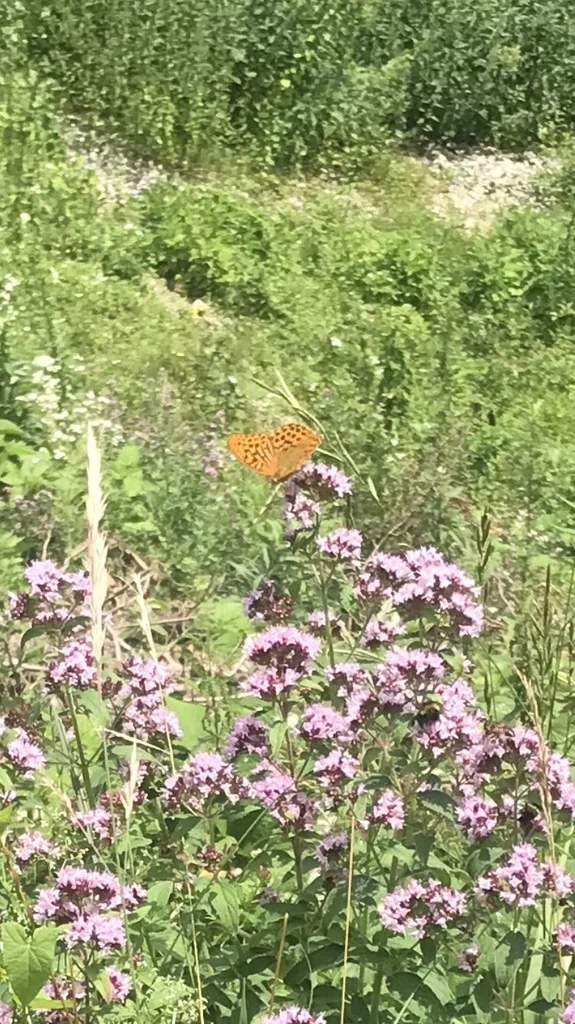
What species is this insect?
Argynnis paphia
